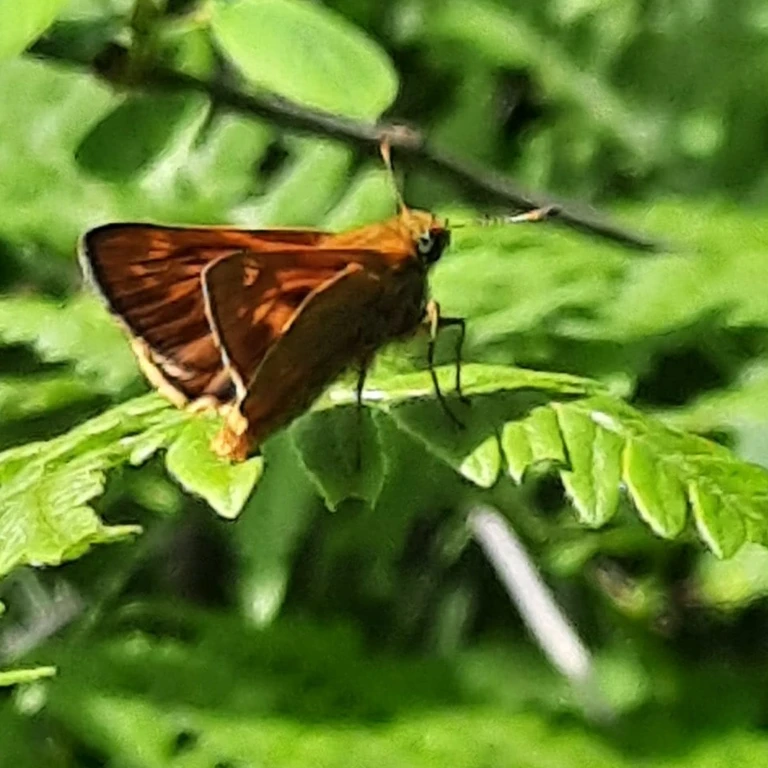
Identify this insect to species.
Ochlodes sylvanus (also Ochlodes venata)
